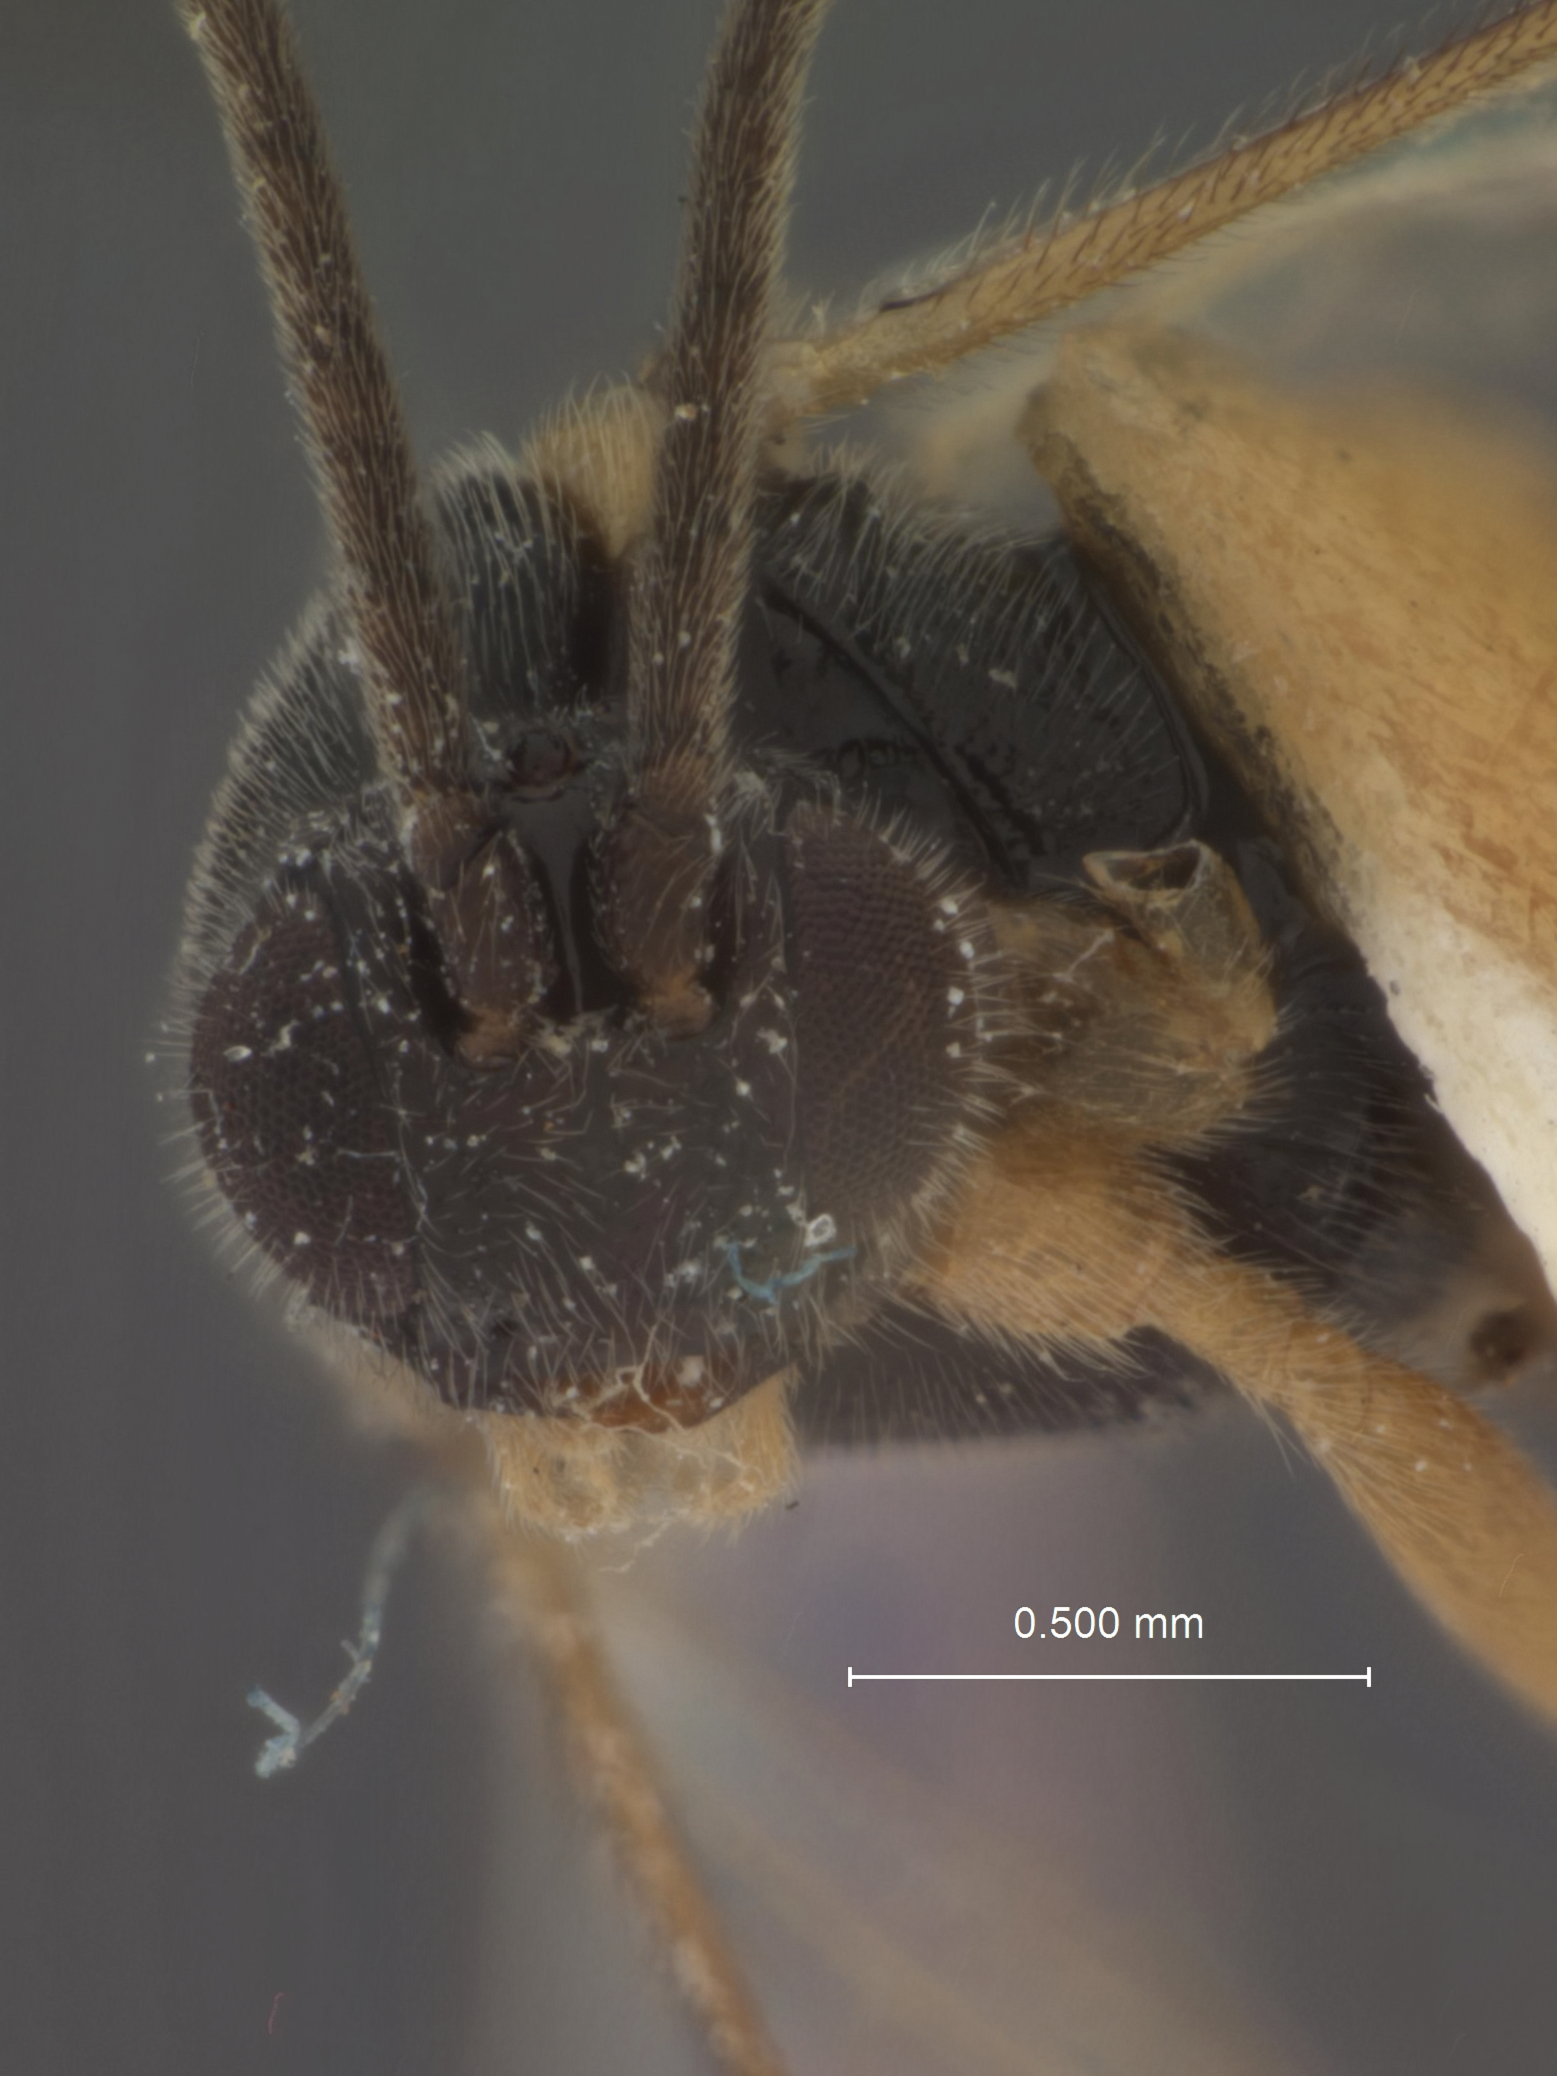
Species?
Apanteles africanus
